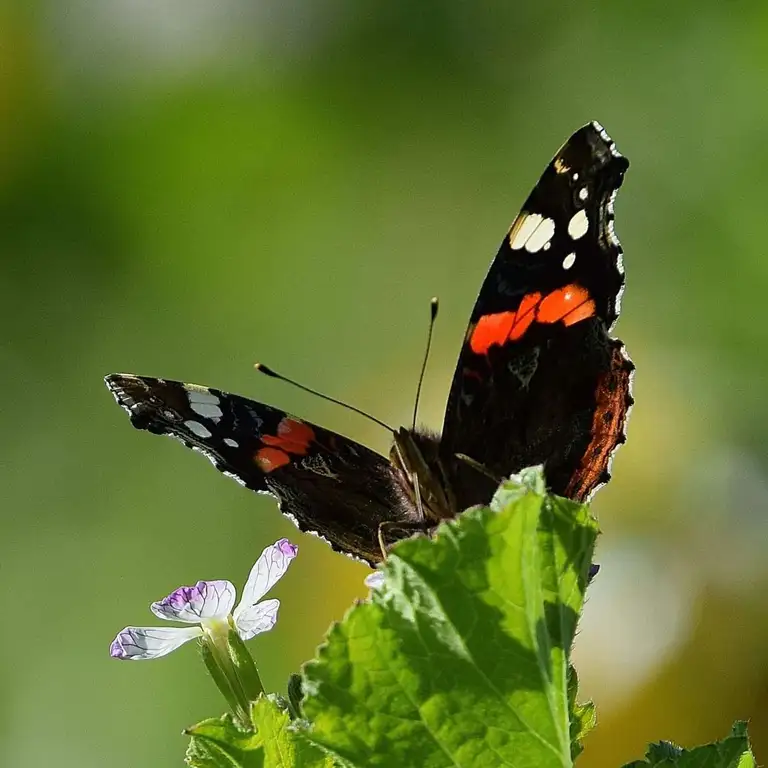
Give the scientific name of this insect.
Vanessa atalanta
